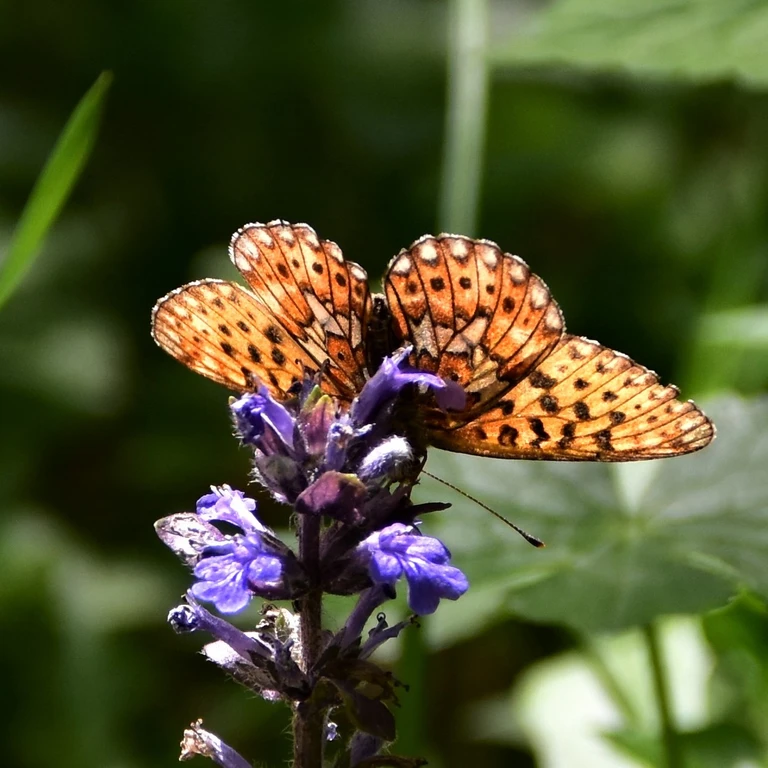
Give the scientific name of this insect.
Boloria euphrosyne (also Clossiana euphrosyne)
